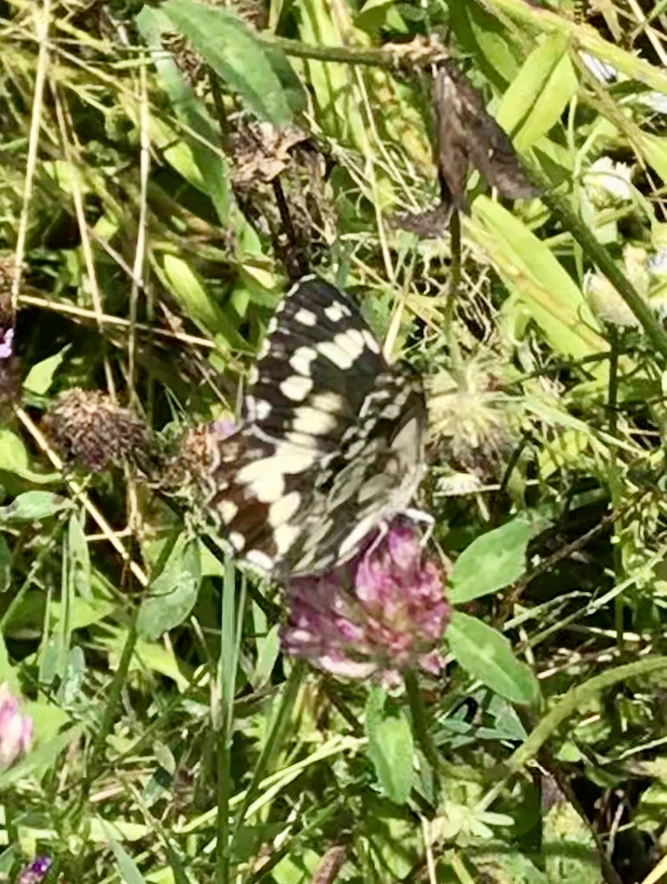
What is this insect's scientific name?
Melanargia galathea
